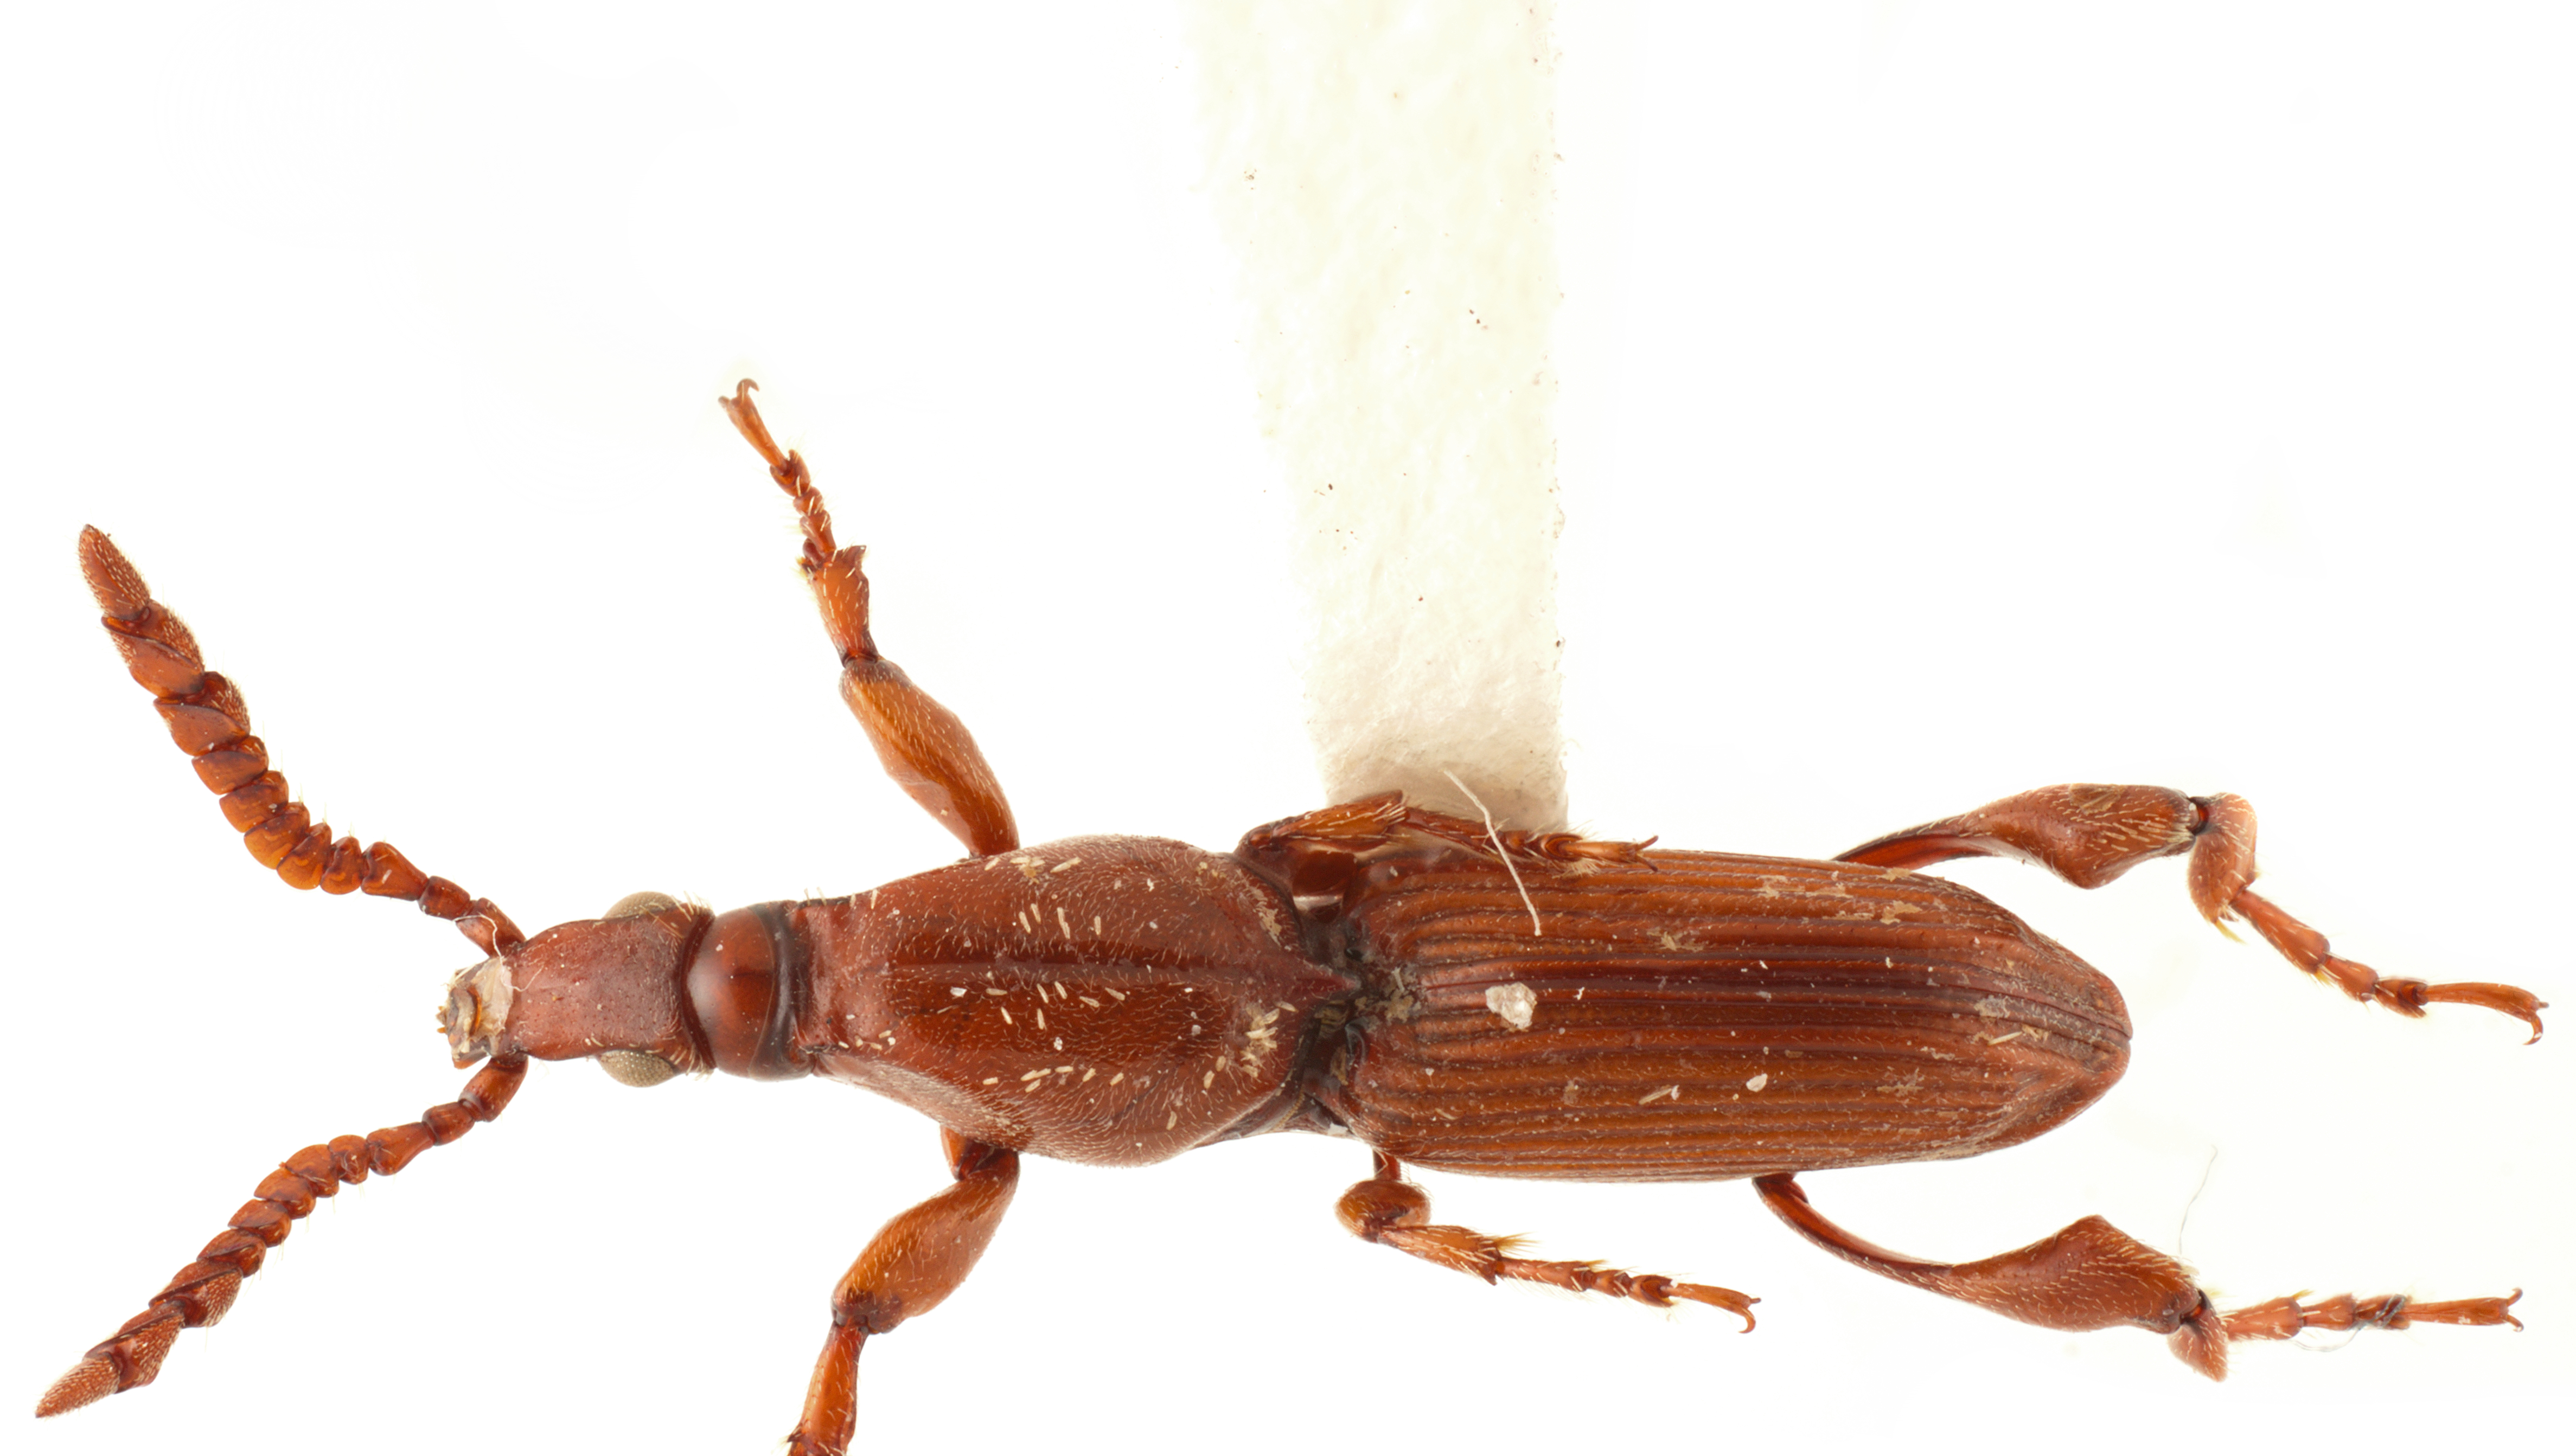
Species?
Allagogus brunneus
